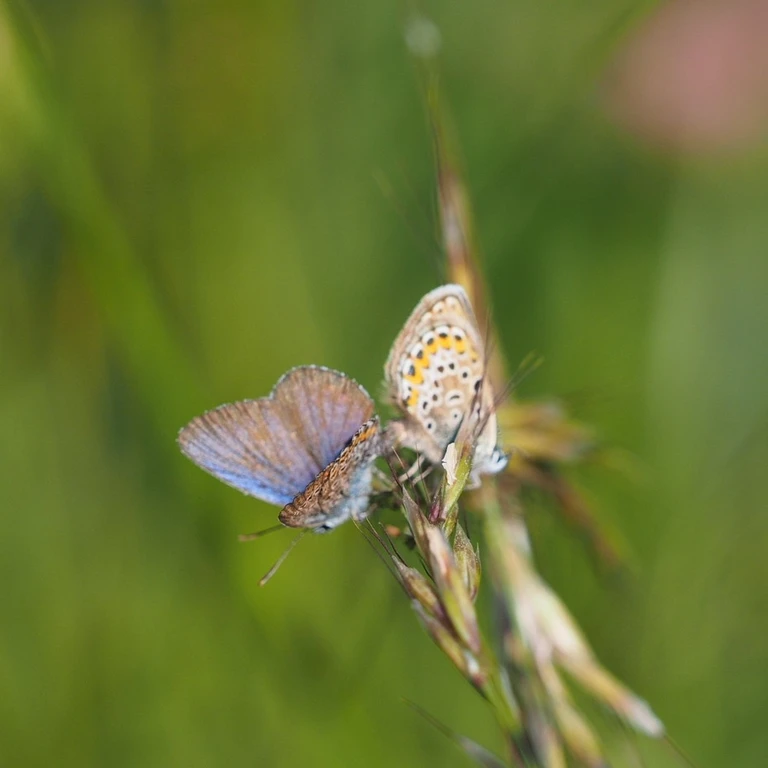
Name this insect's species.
Plebejus argus
